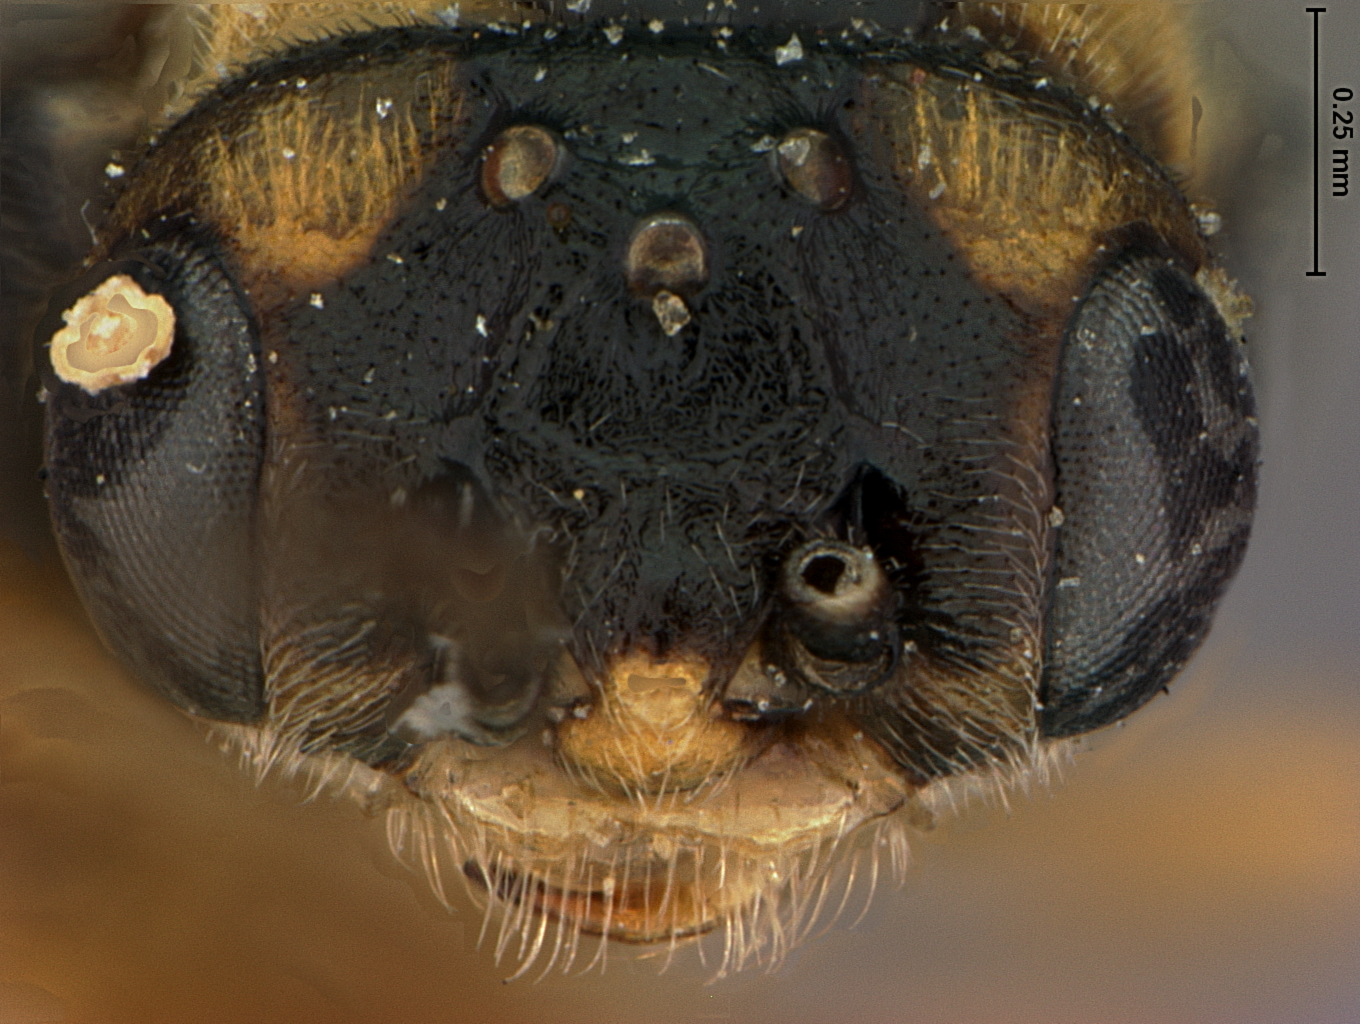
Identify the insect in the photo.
Pontania melanosoma
